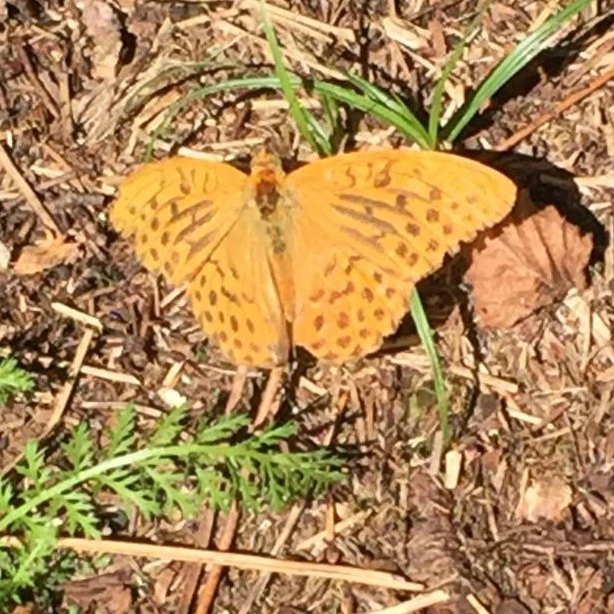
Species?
Argynnis paphia
